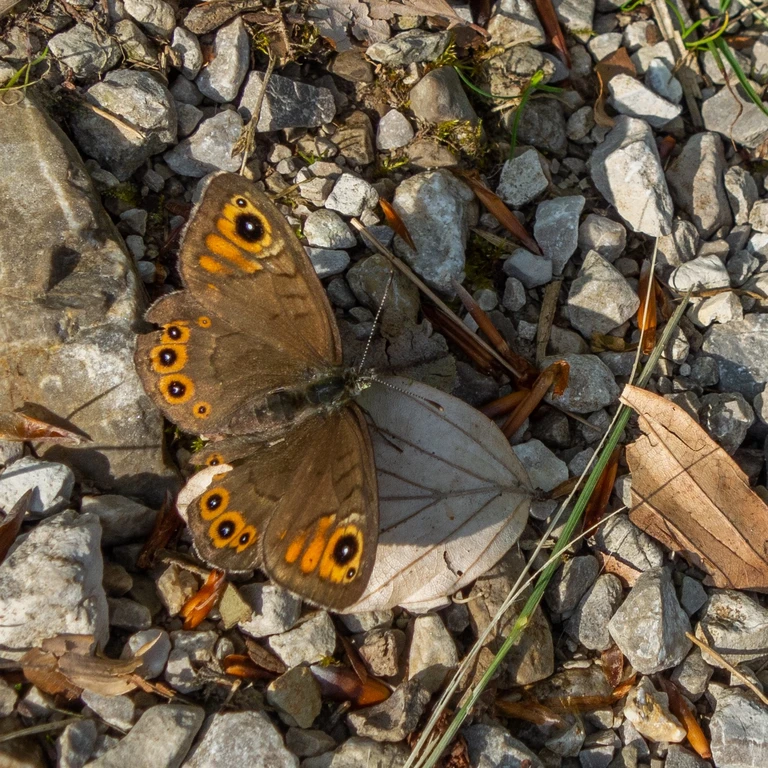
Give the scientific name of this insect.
Lasiommata petropolitana (also Pararge petropolitana)
